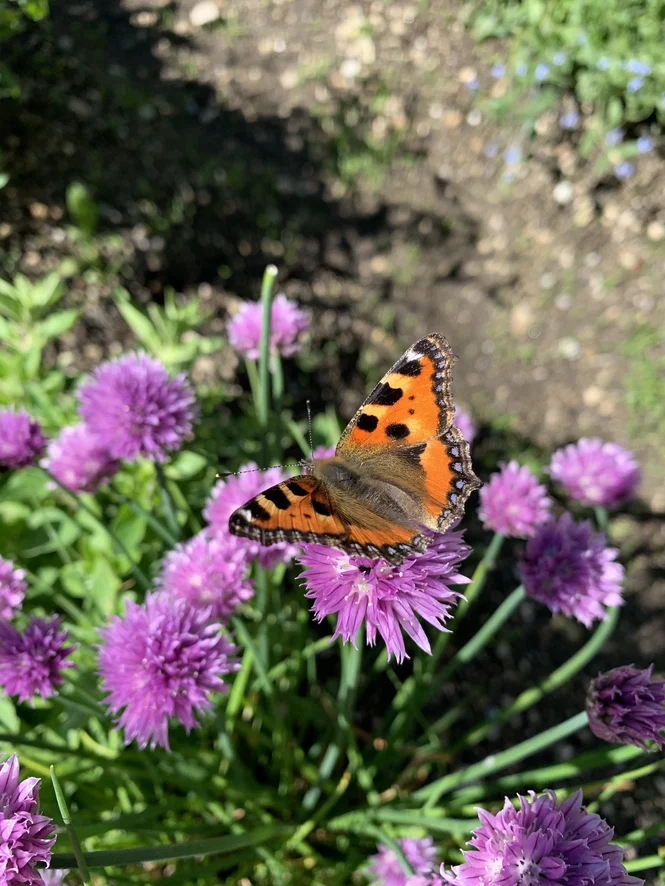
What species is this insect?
Aglais urticae
